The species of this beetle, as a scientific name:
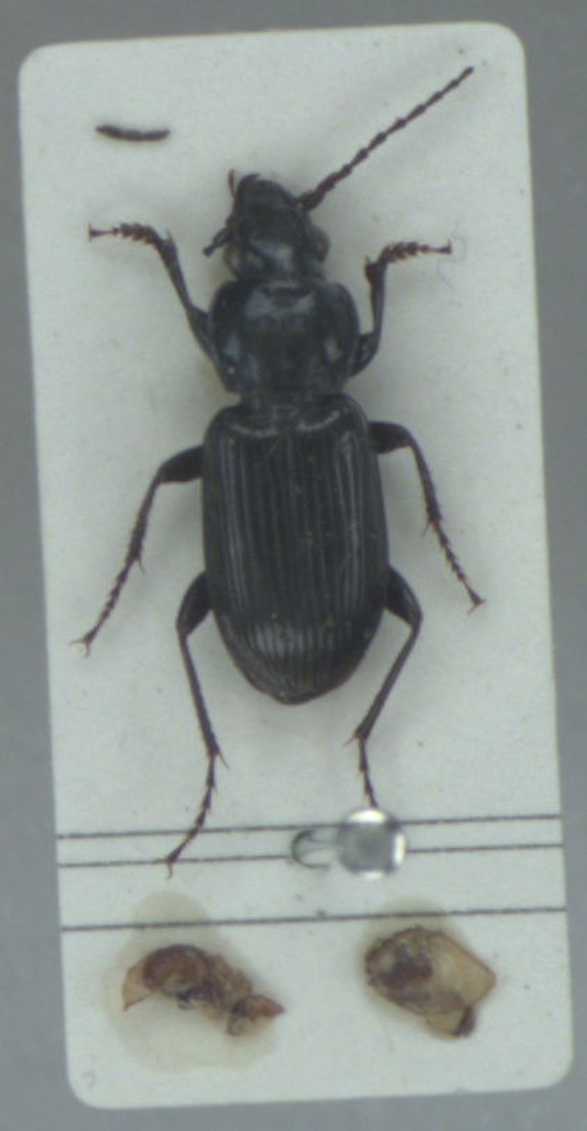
Pterostichus nigrita
